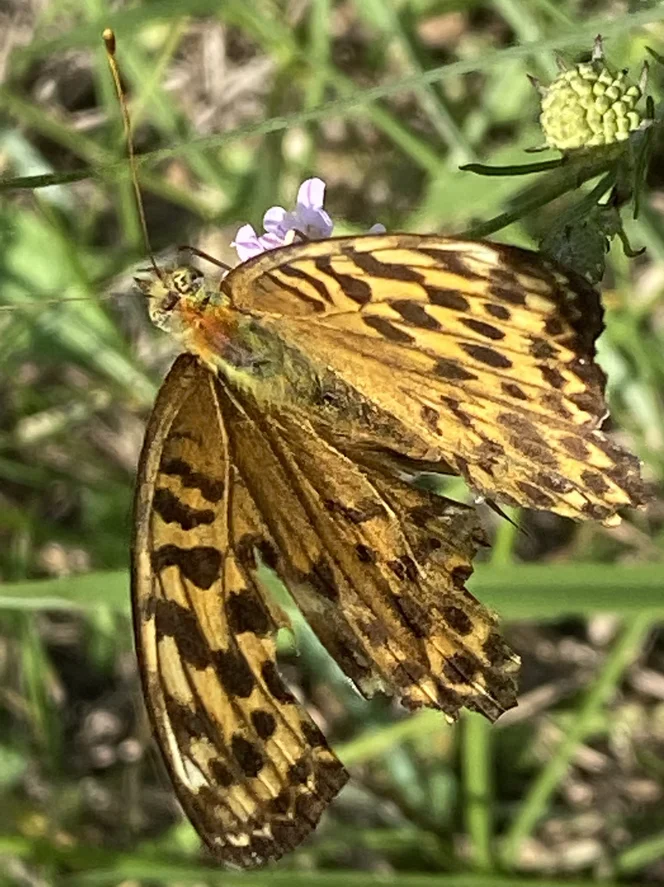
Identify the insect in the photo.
Argynnis paphia
